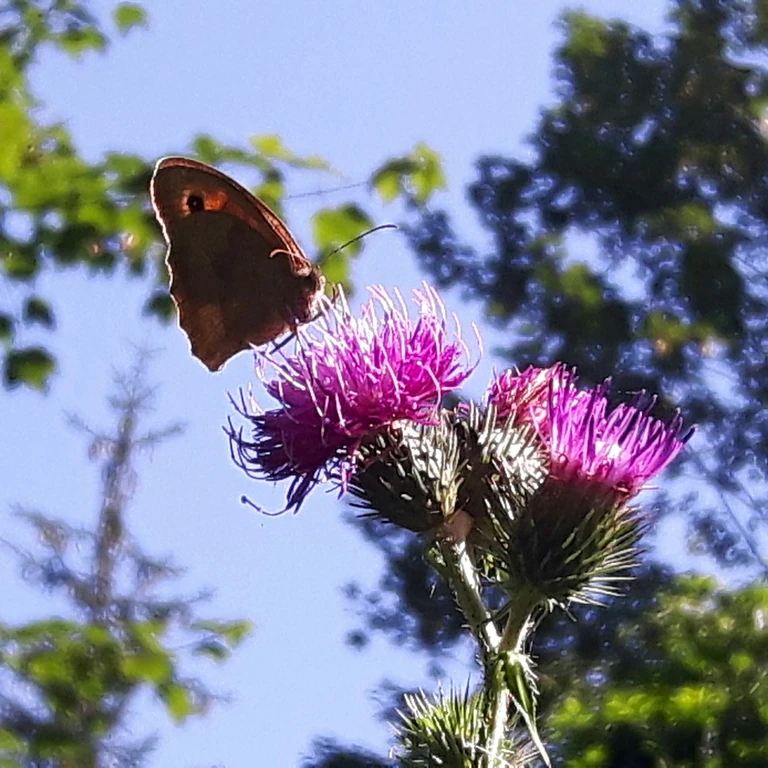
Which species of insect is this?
Maniola jurtina
